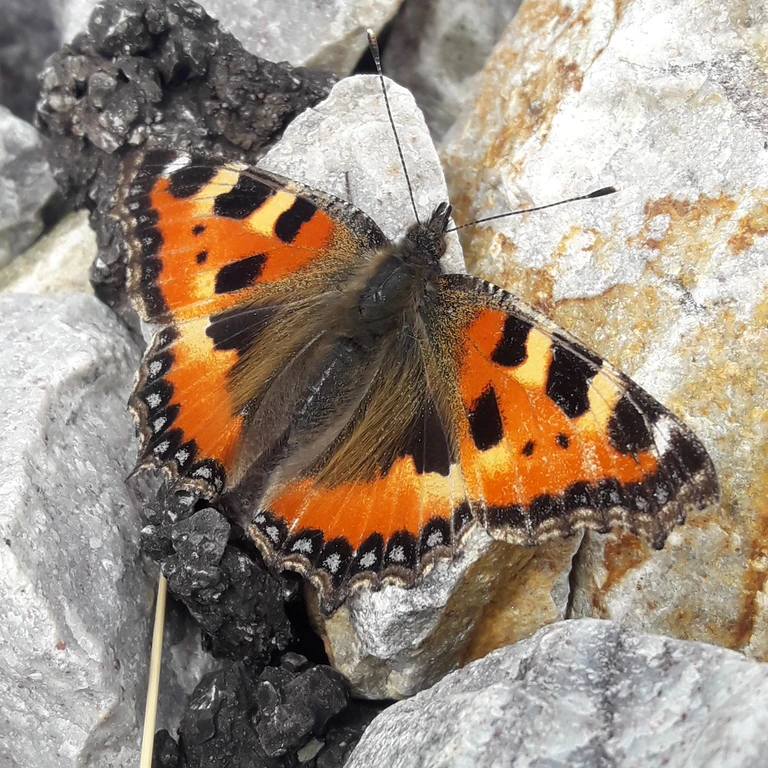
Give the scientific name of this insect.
Aglais urticae
